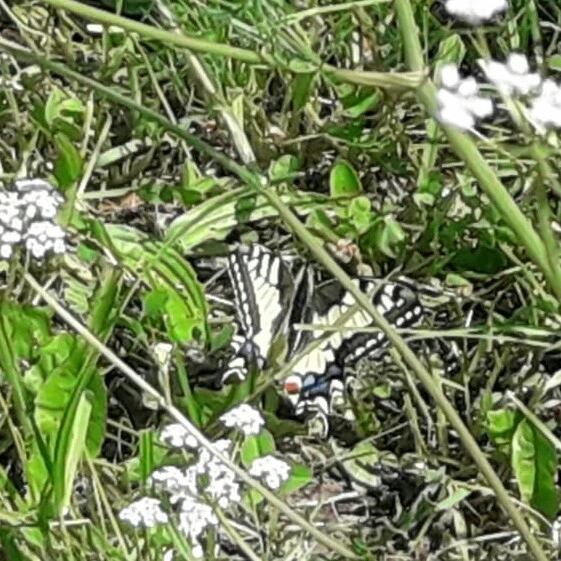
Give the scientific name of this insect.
Papilio machaon
